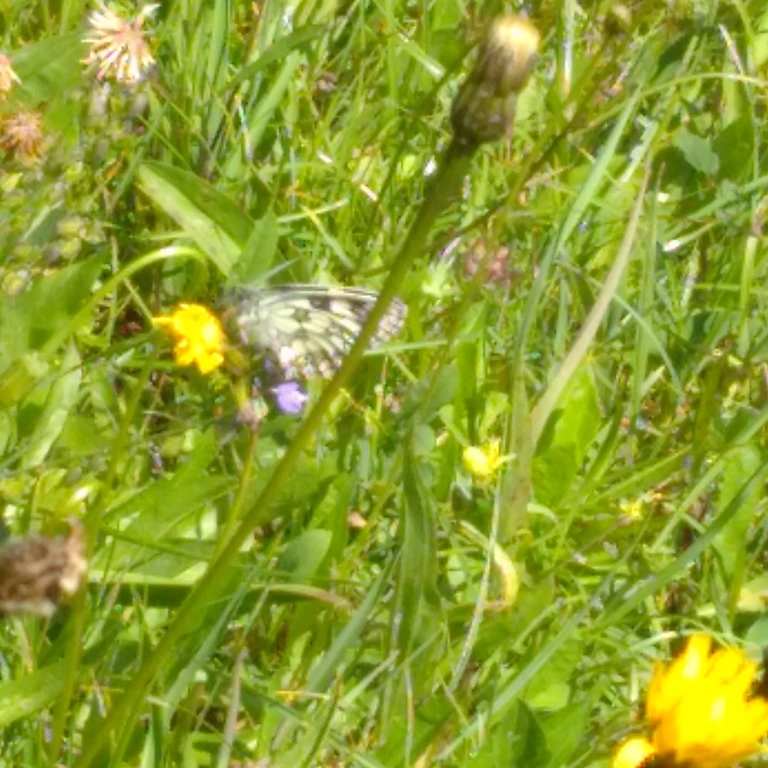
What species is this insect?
Melanargia galathea
